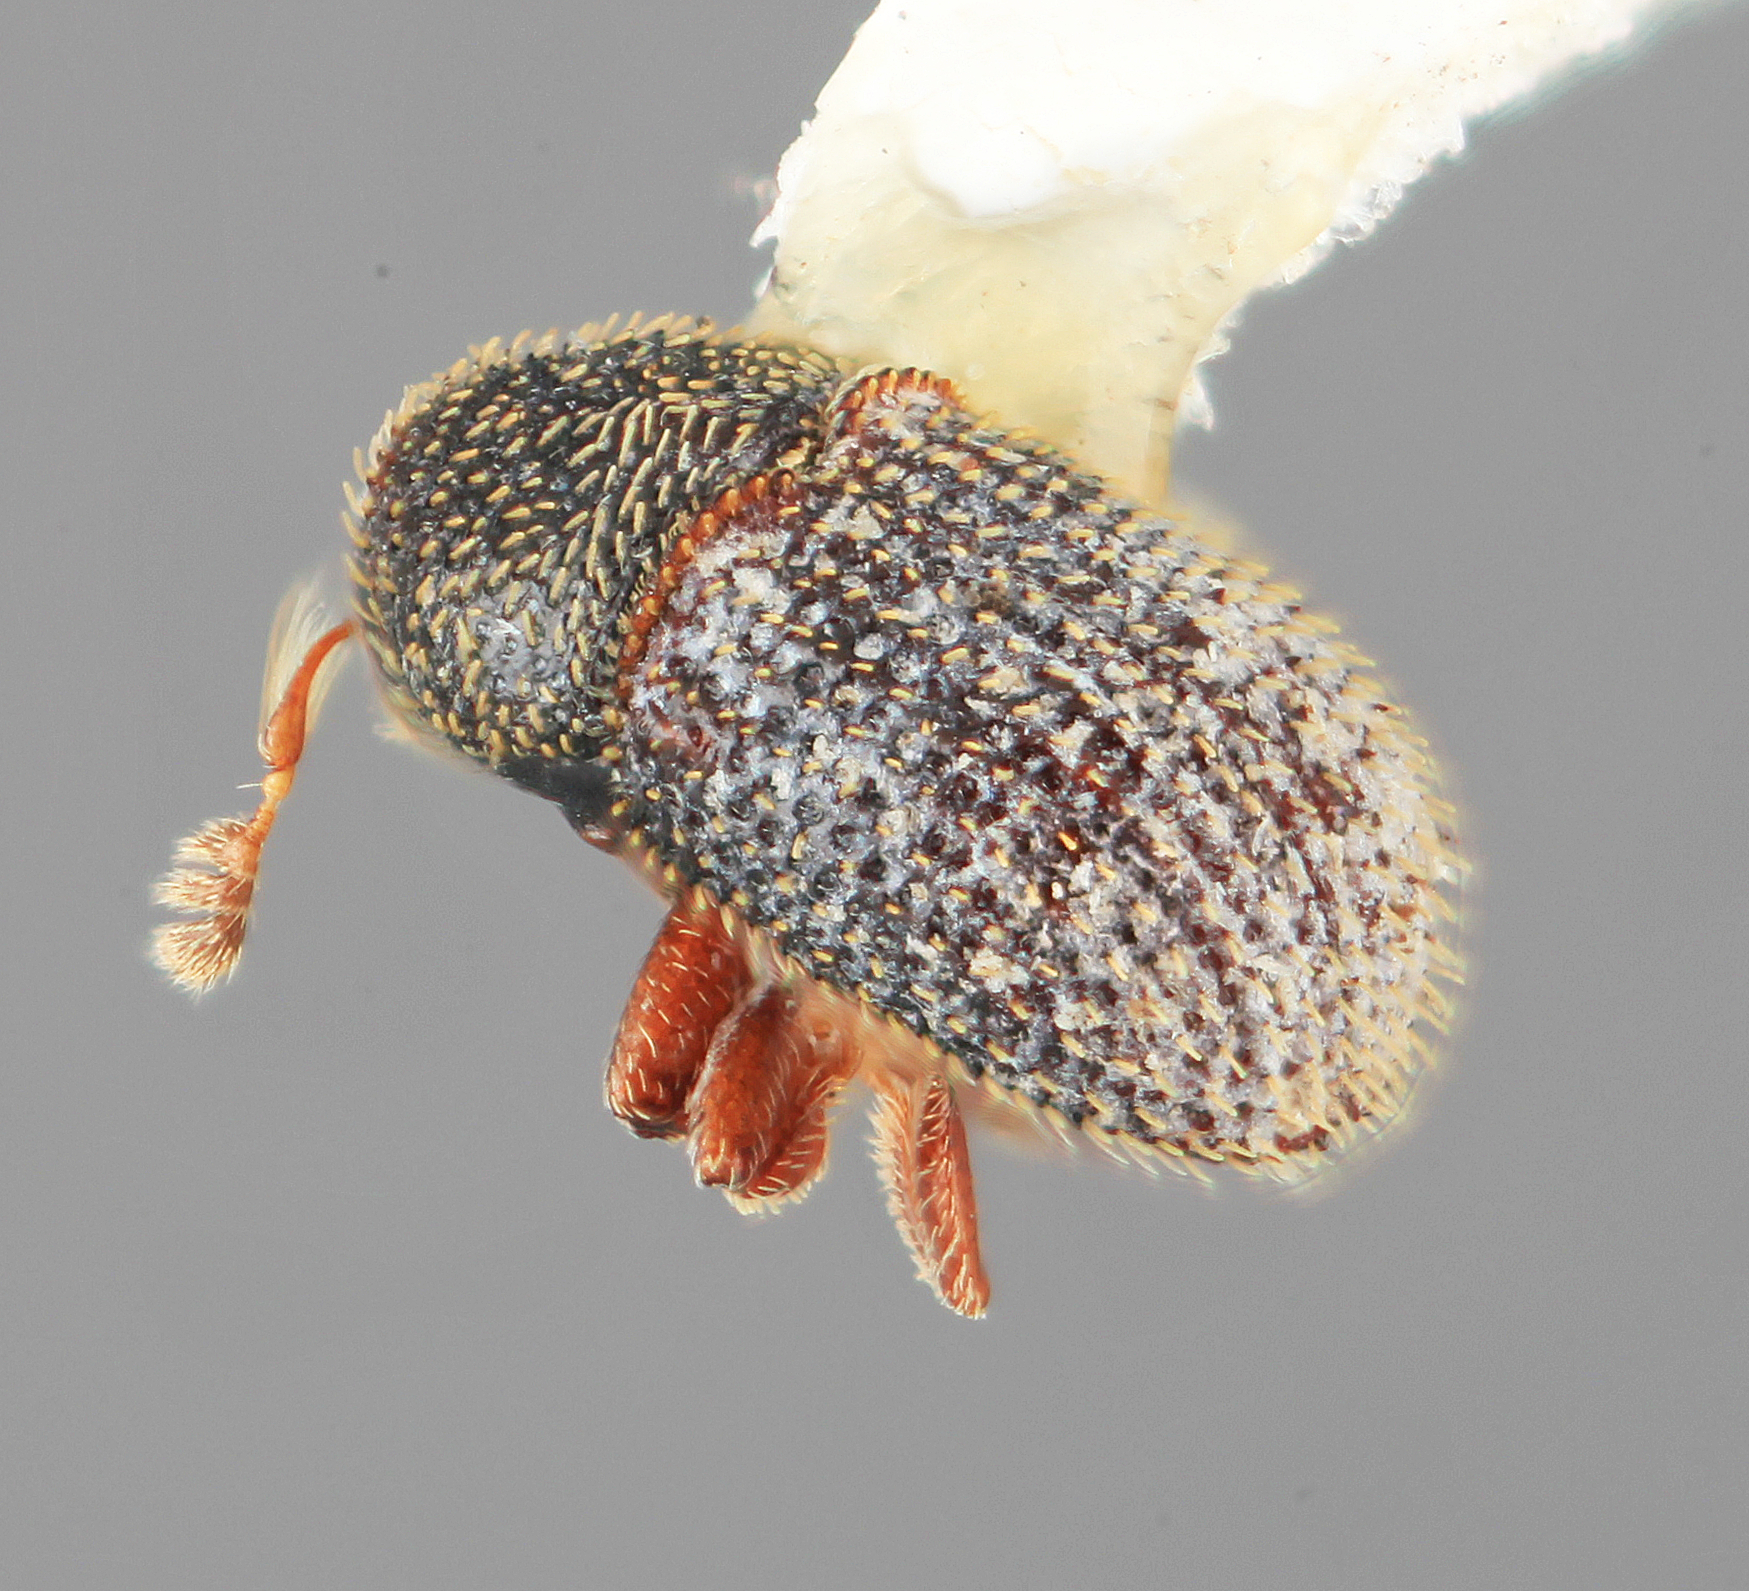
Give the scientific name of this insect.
Phloeotribus opimus
